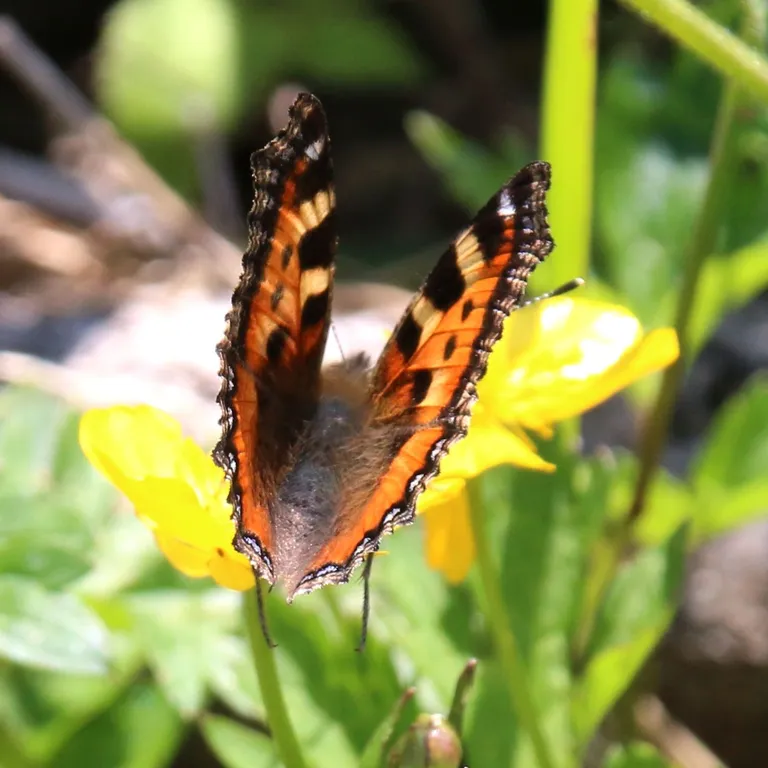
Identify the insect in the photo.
Aglais urticae
